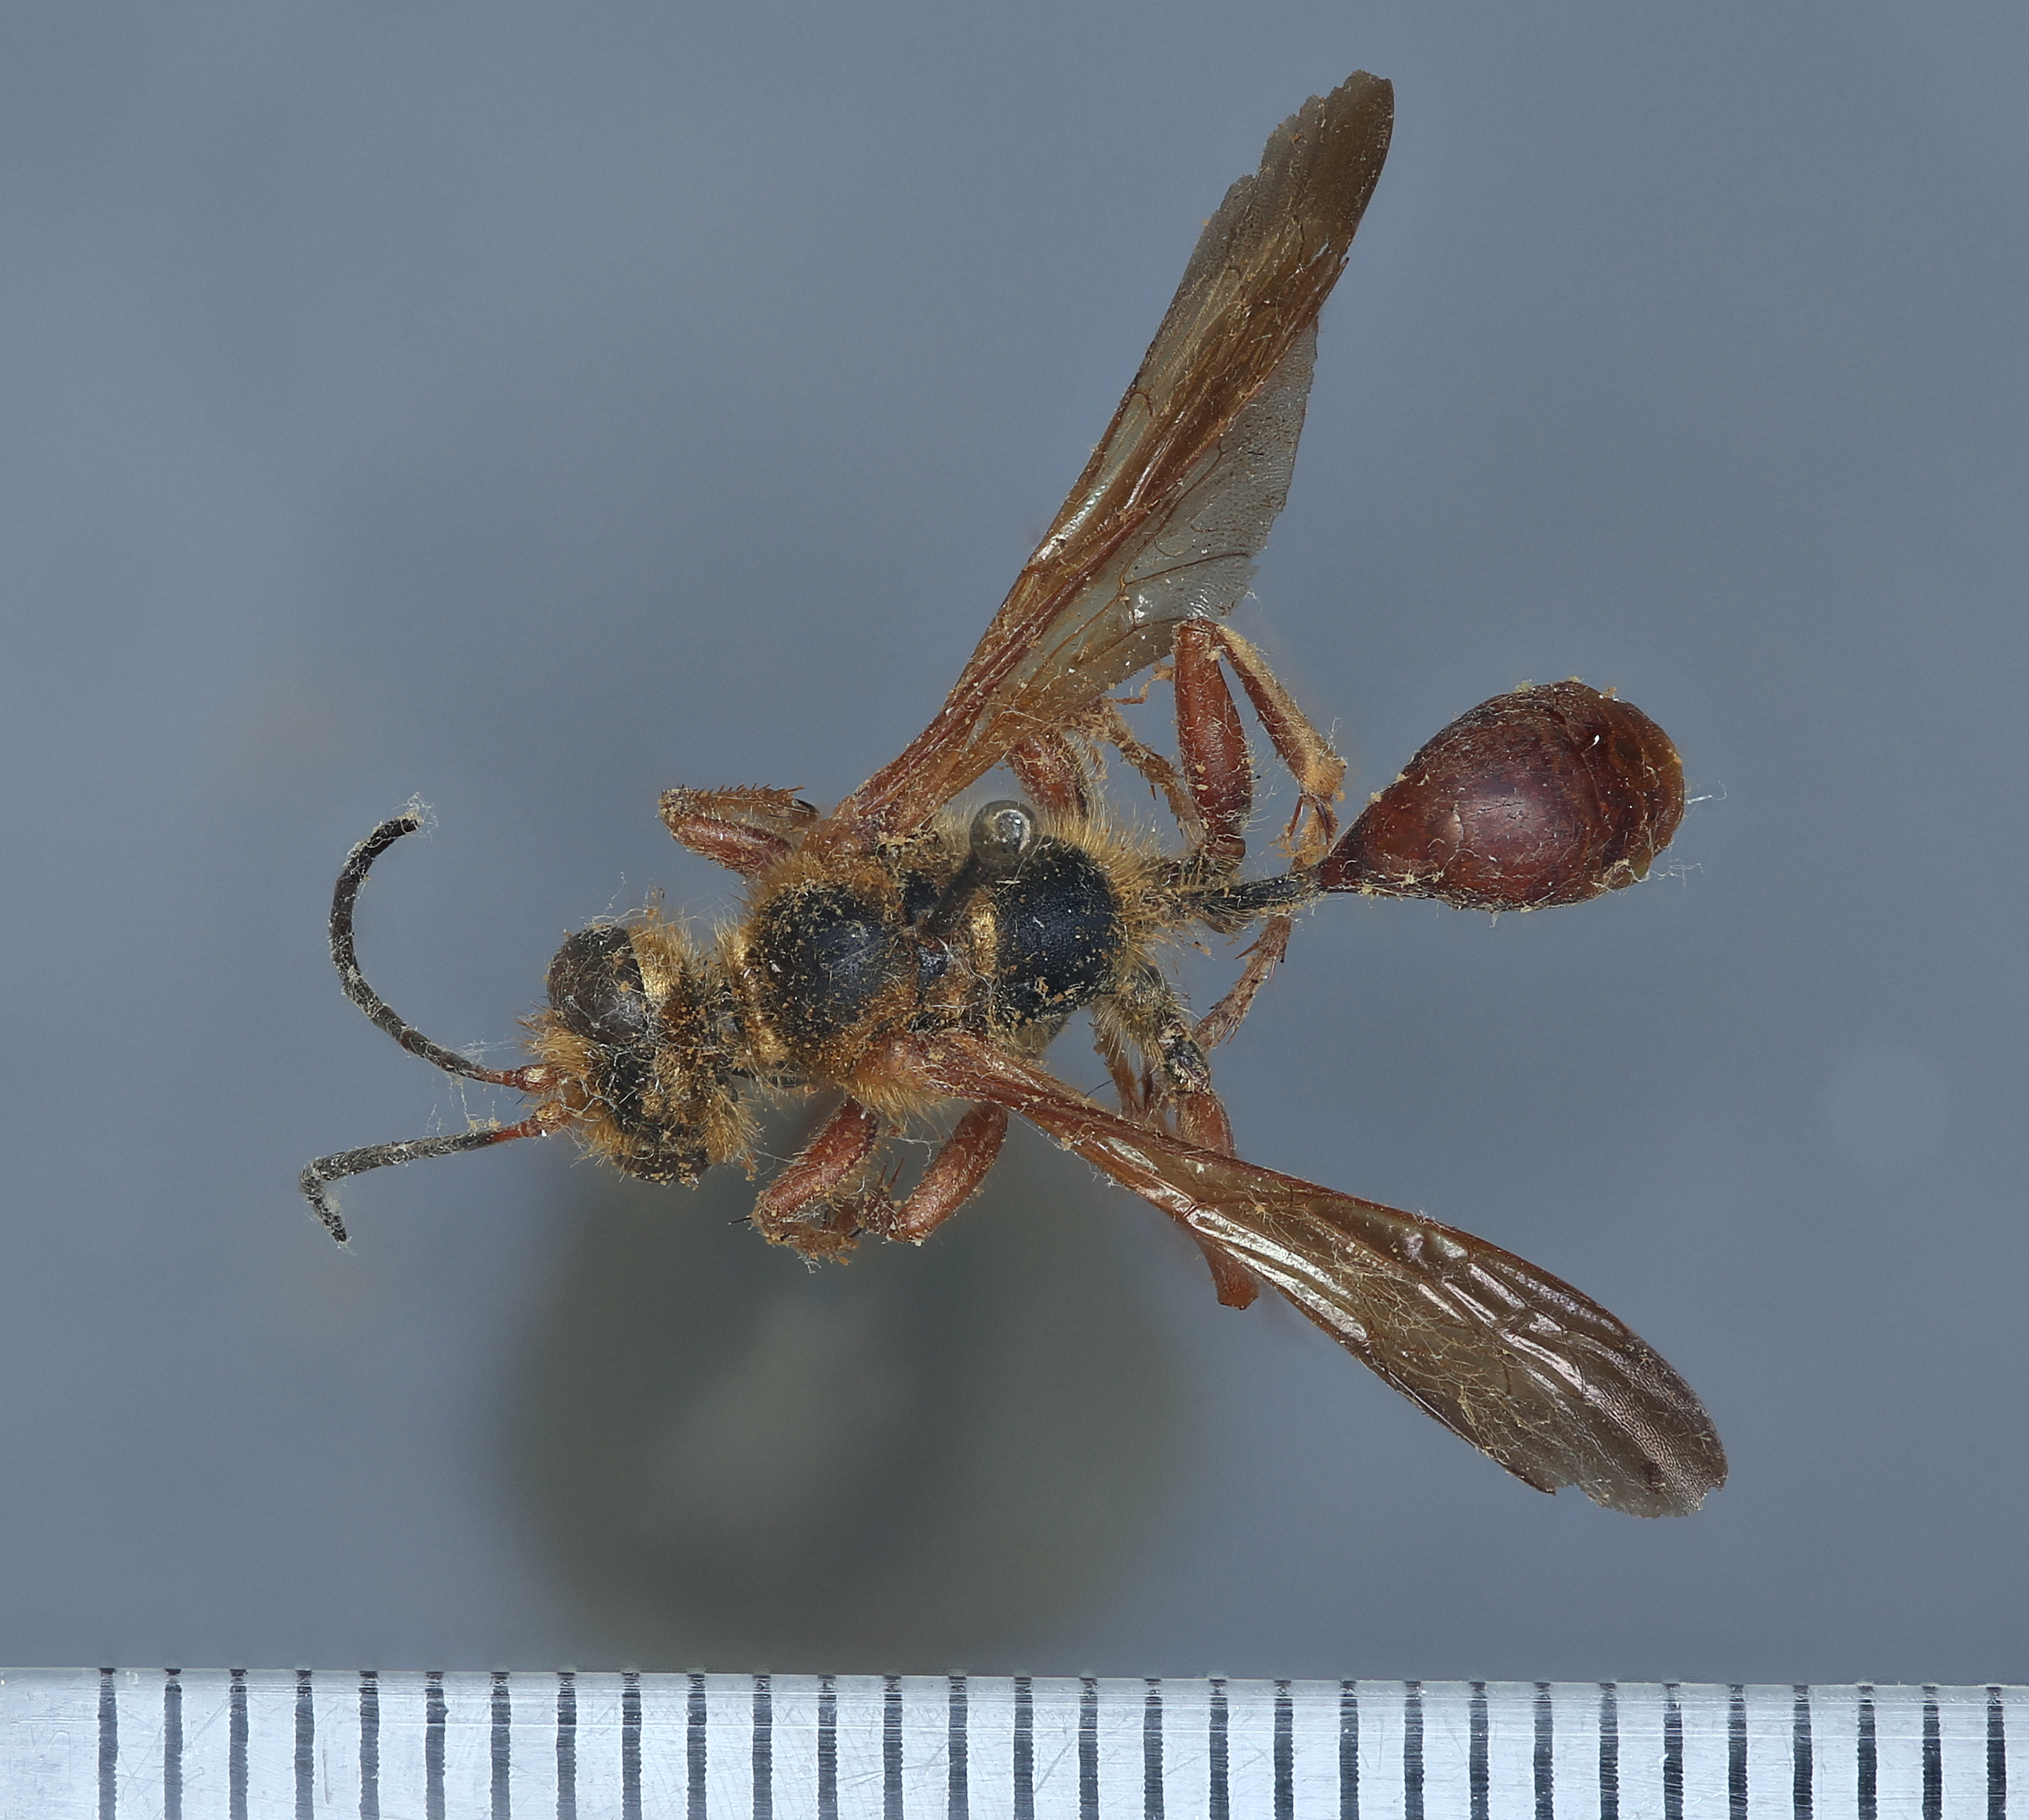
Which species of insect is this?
Chlorion brunneri
